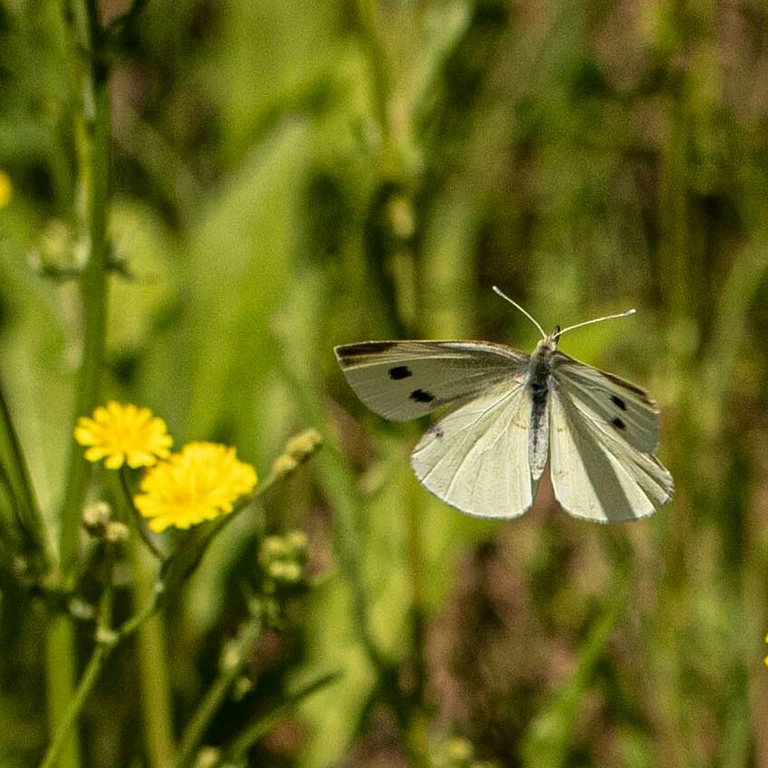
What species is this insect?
Pieris rapae
